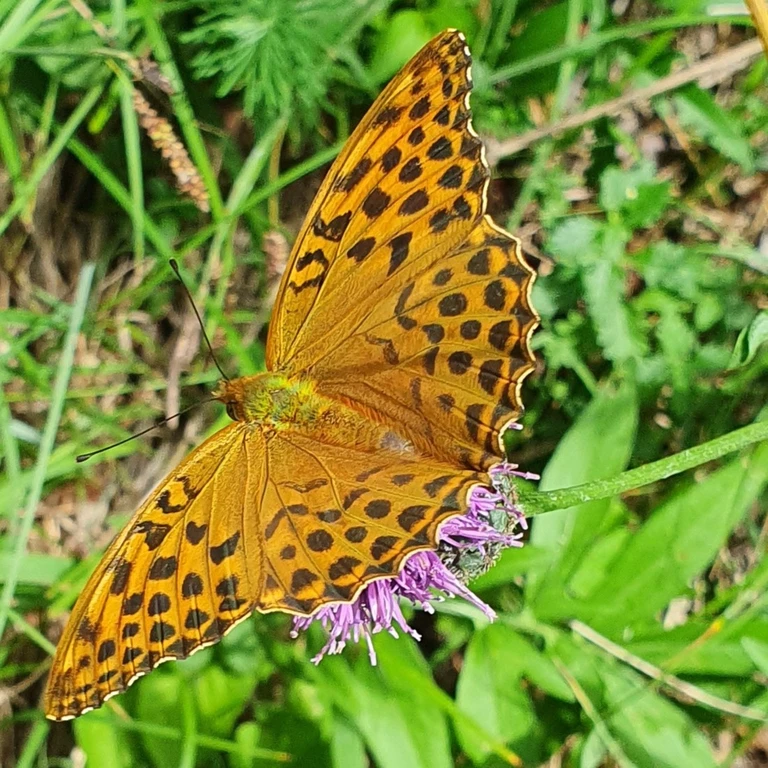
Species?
Argynnis paphia
